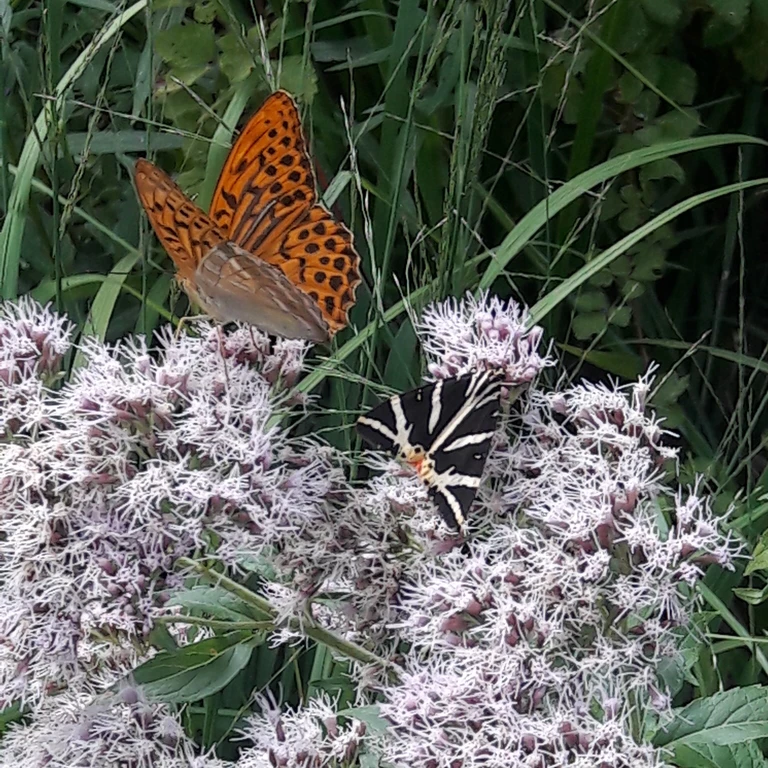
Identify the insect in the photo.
Euplagia quadripunctaria
